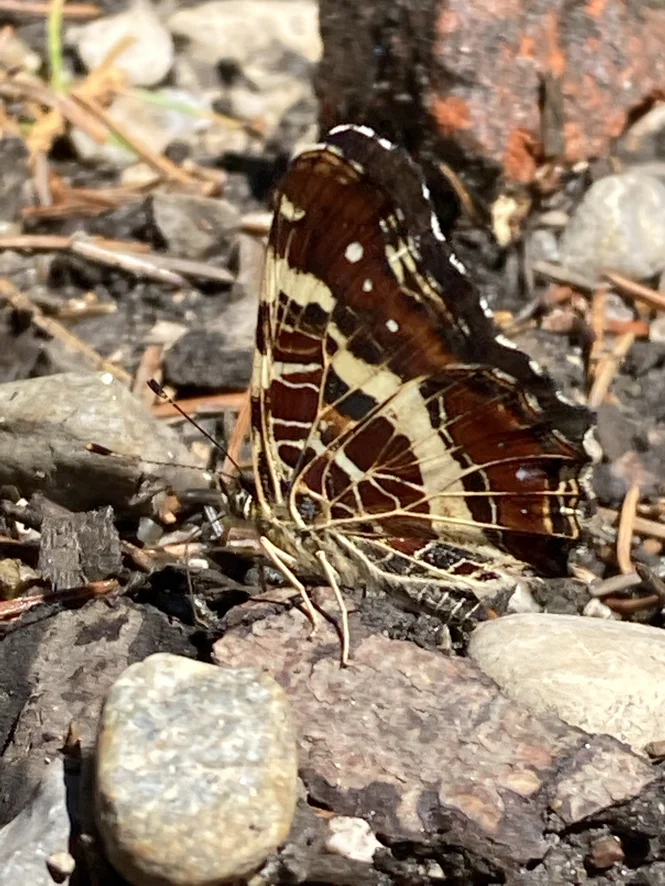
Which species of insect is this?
Araschnia levana
